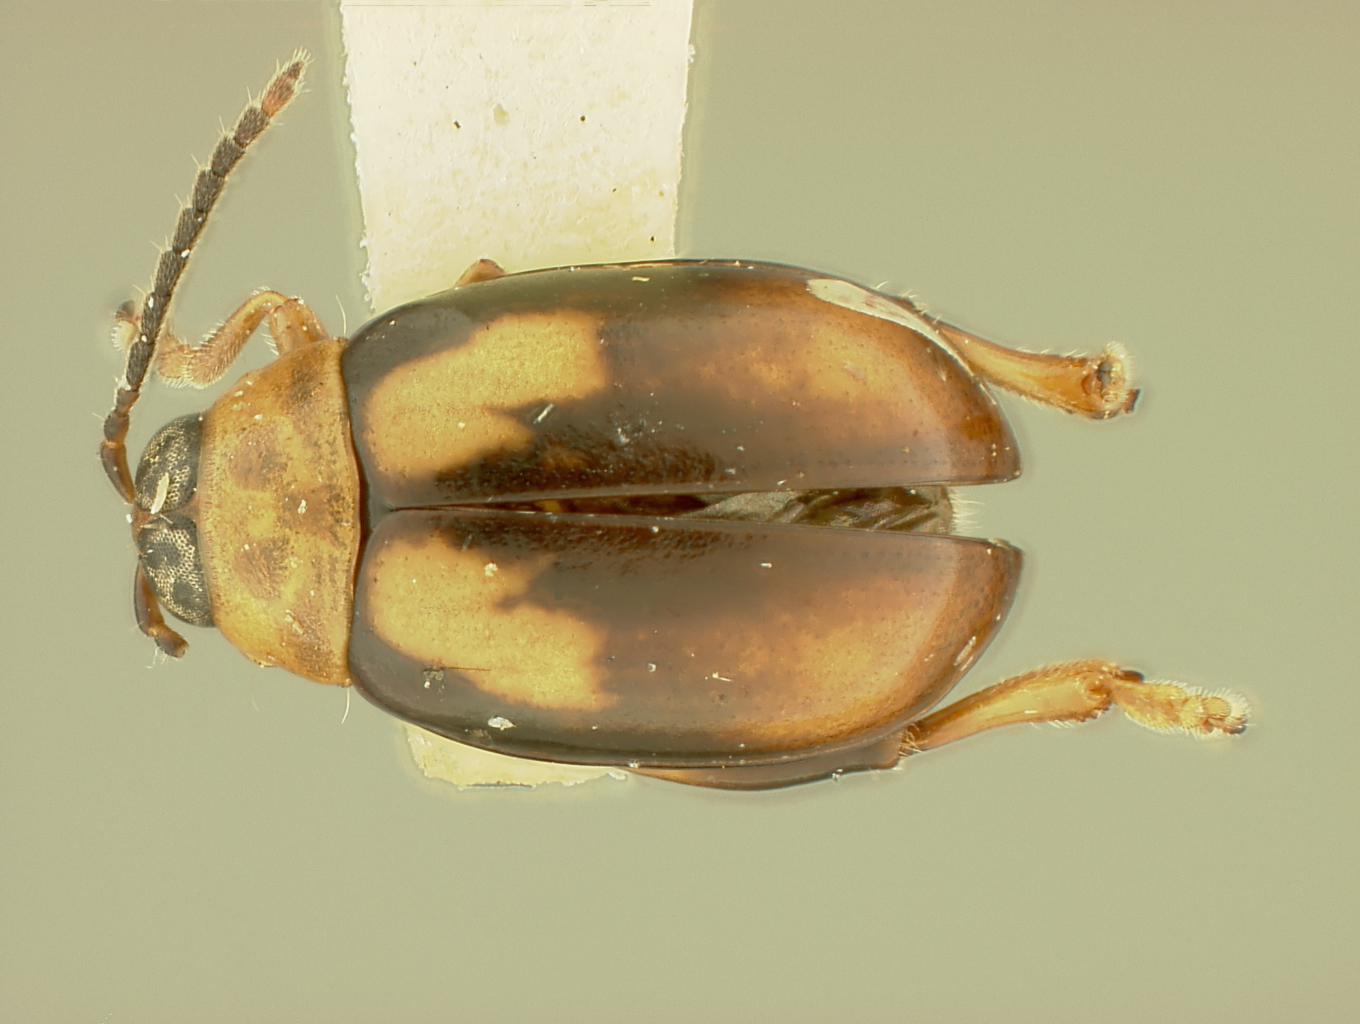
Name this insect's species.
Megistops tabebuiae
